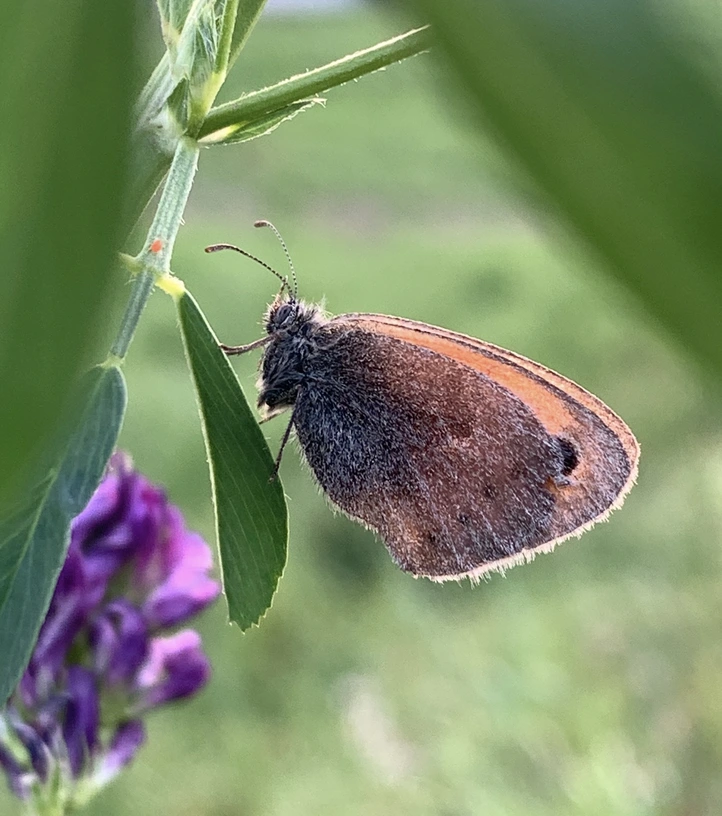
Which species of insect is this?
Coenonympha pamphilus
